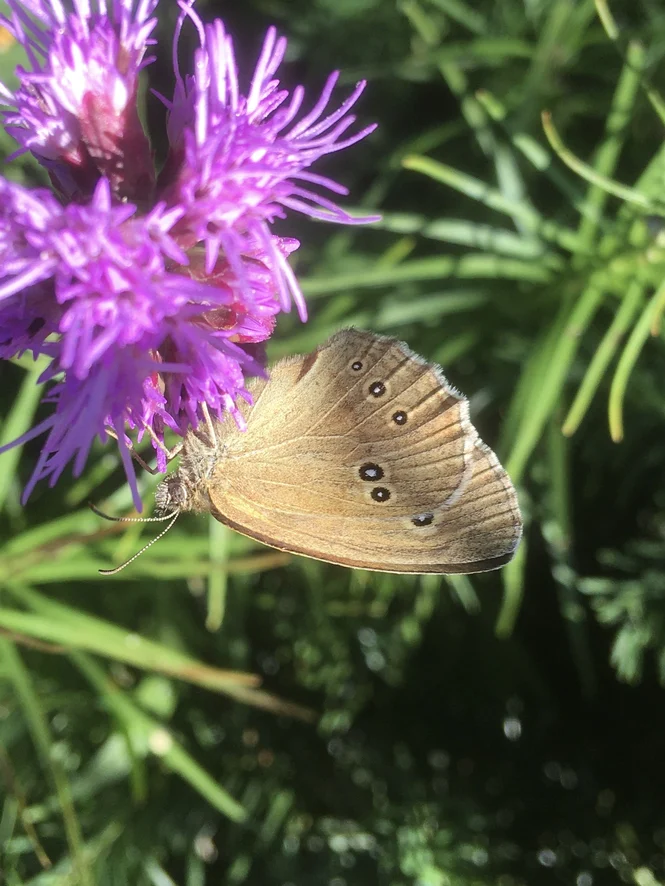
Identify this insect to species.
Aphantopus hyperantus
